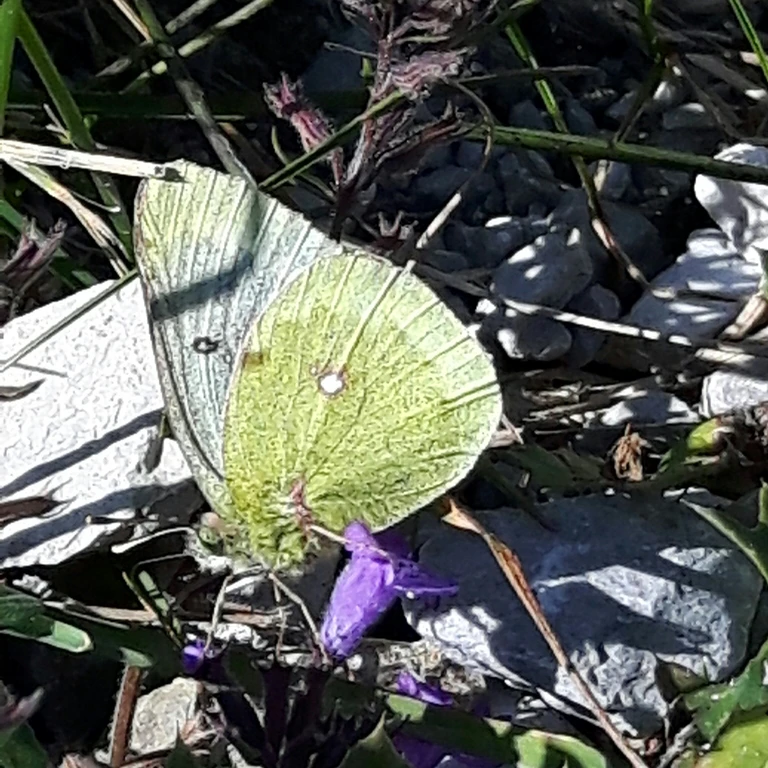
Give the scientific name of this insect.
Colias phicomone
